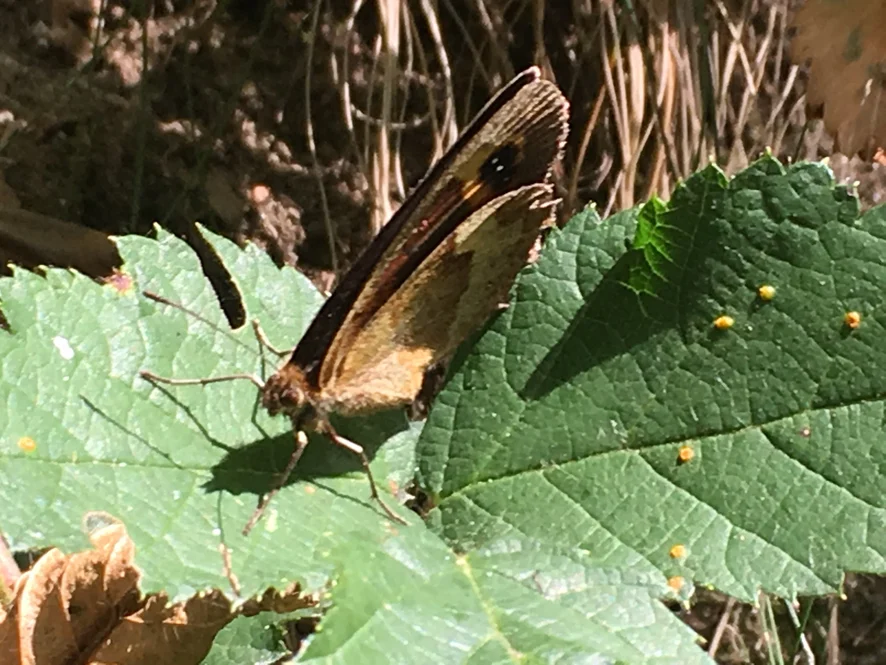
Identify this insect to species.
Maniola jurtina
